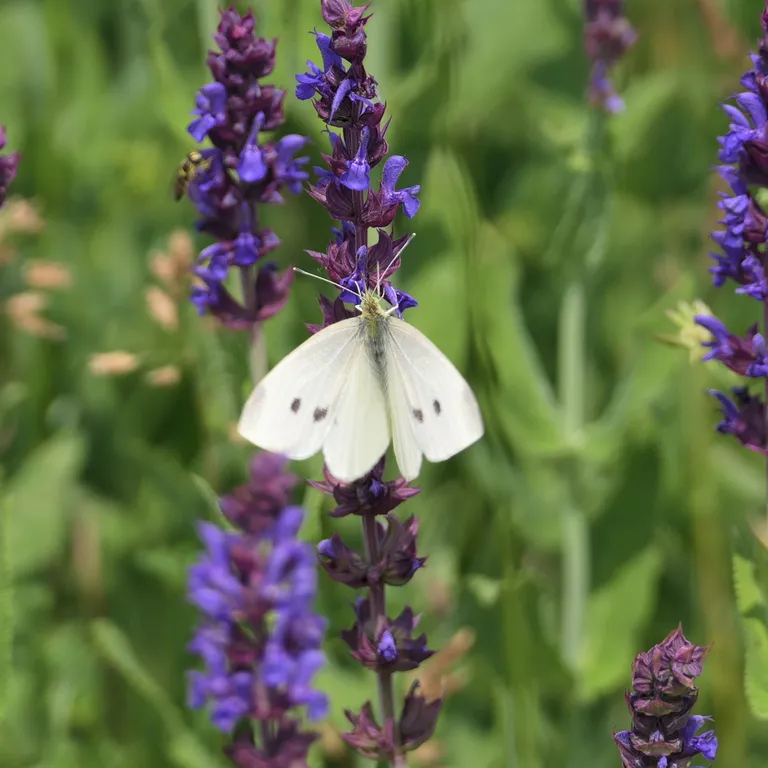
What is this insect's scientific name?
Pieris rapae
